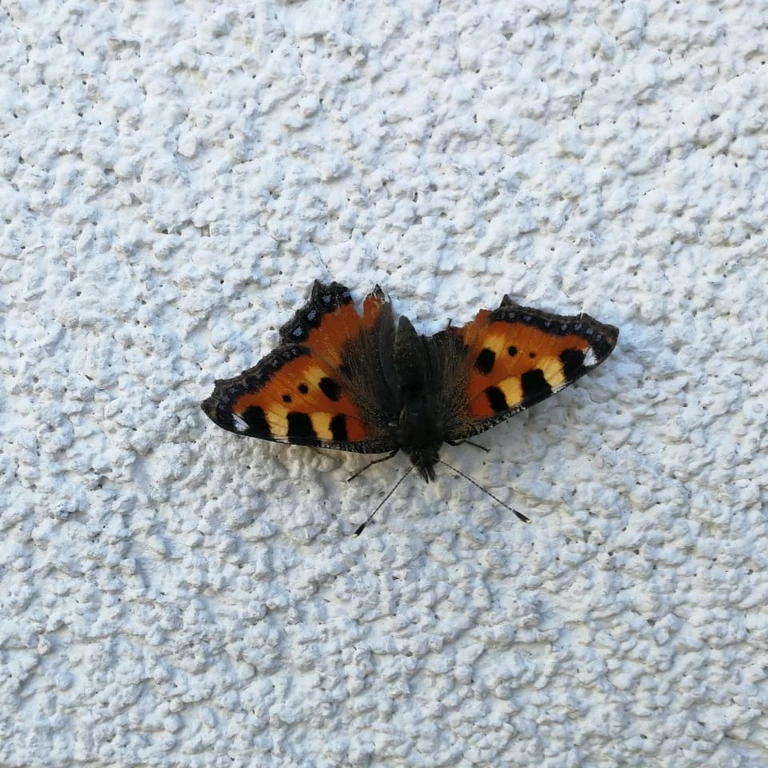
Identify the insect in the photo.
Aglais urticae
